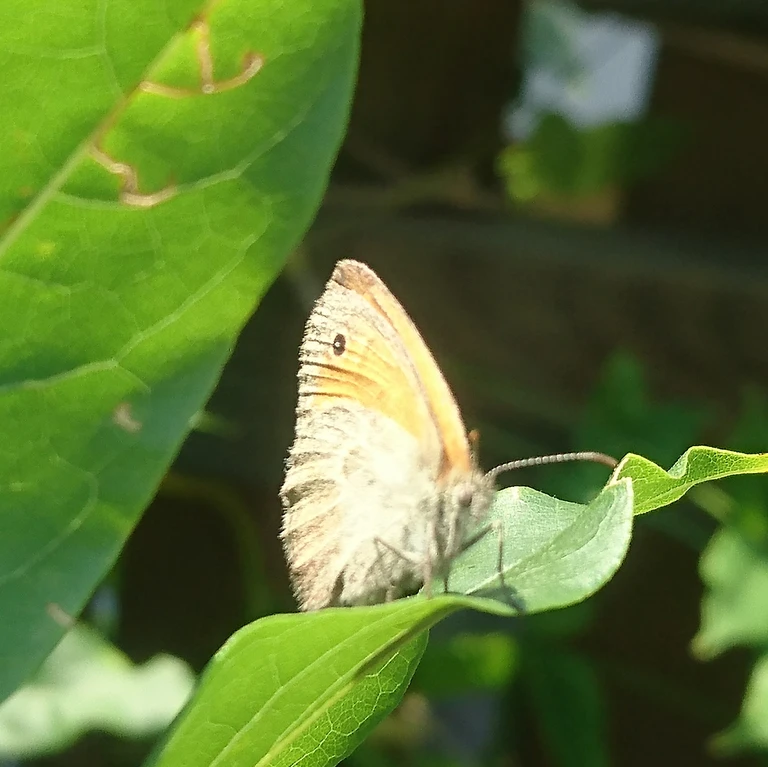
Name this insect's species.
Coenonympha pamphilus
